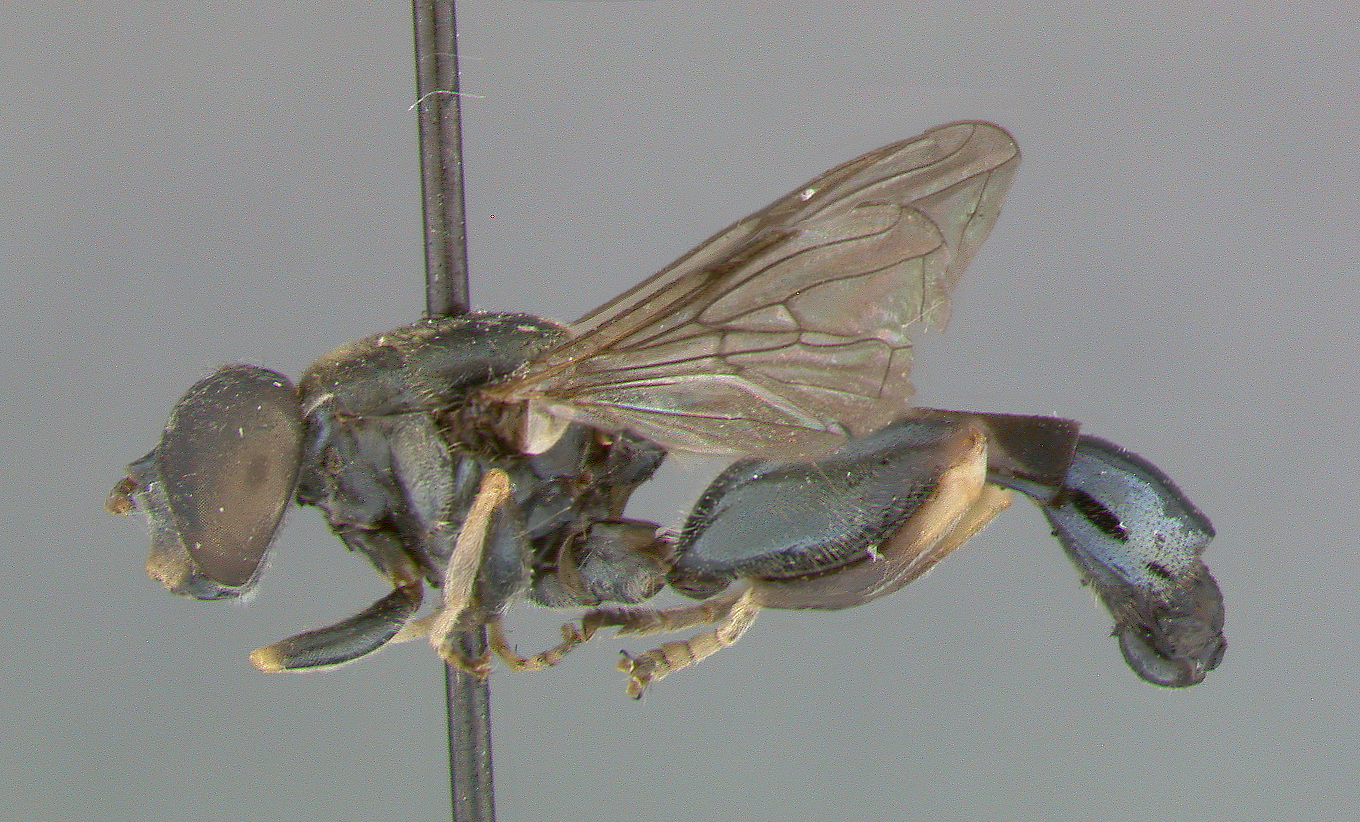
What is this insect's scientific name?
Planes schildi
